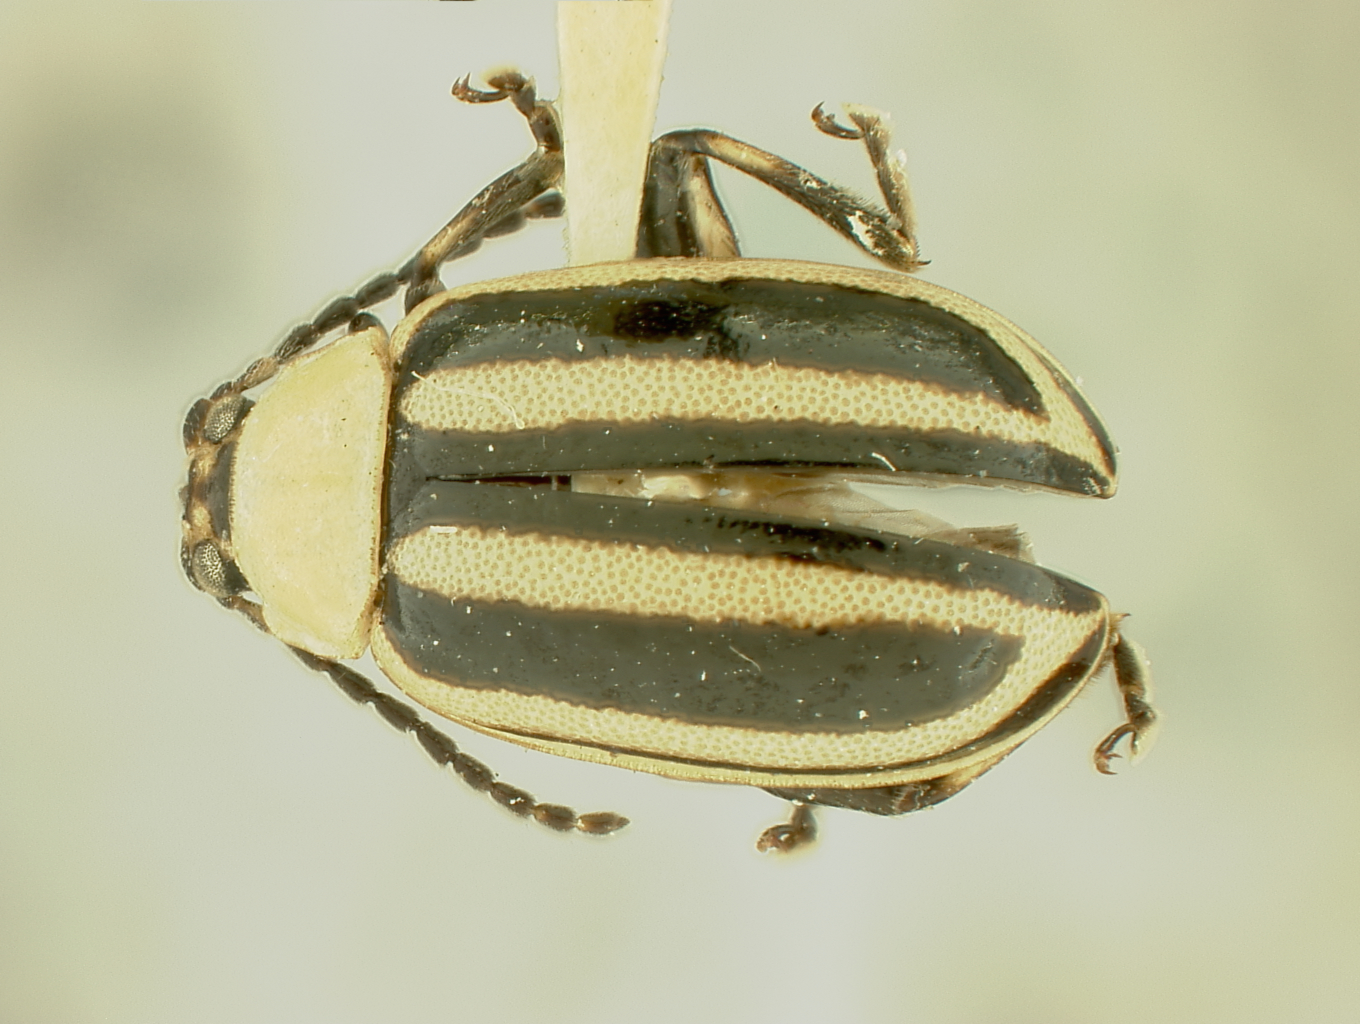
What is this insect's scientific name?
Disonycha annulata
